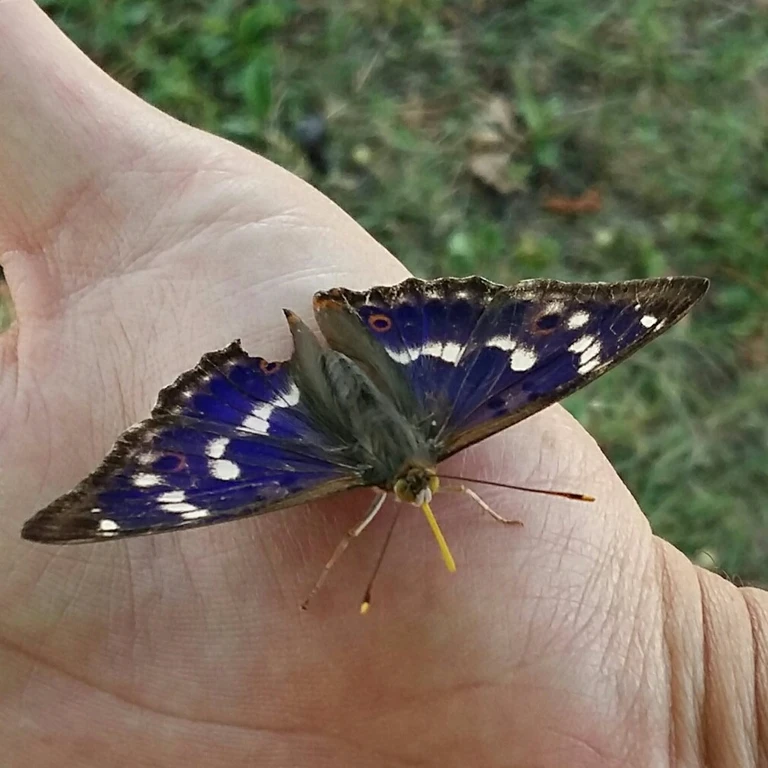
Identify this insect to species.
Apatura ilia
